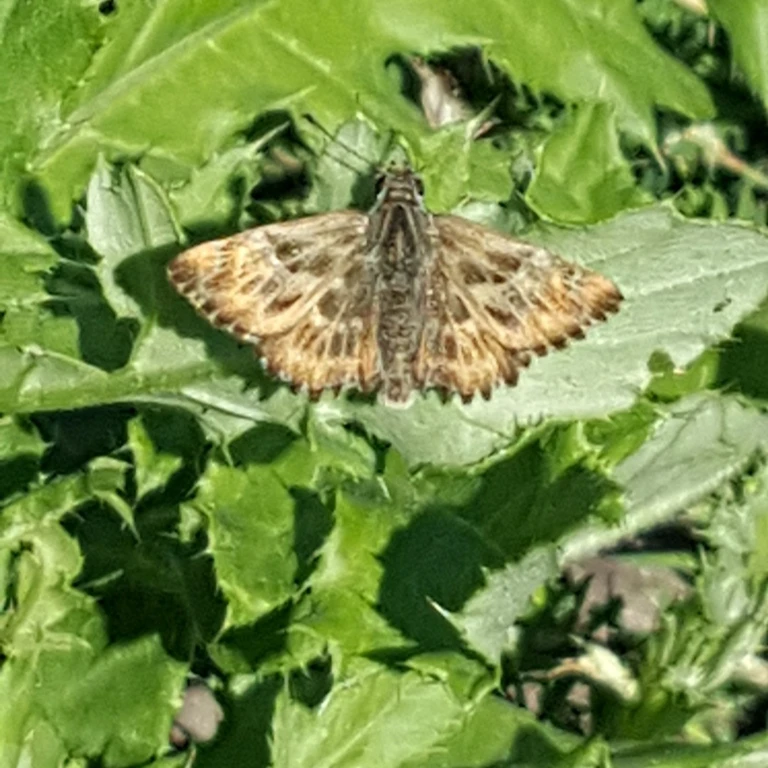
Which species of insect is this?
Carcharodus alceae
